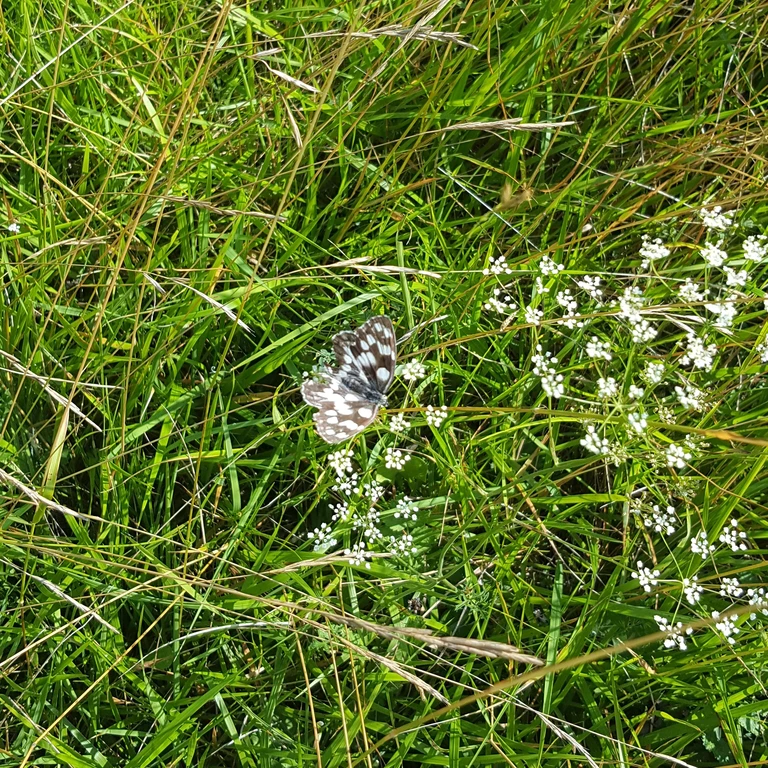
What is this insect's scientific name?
Melanargia galathea
